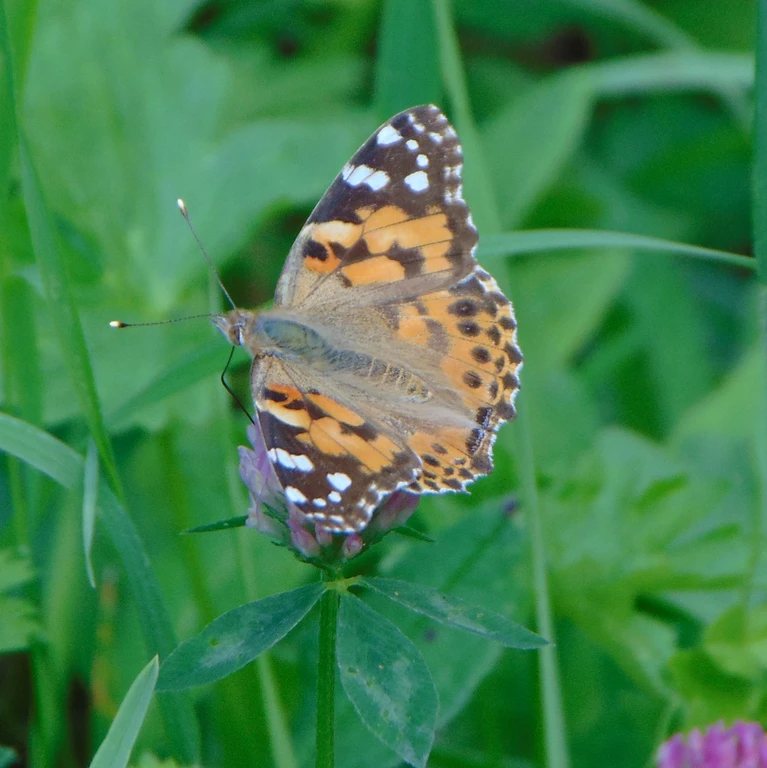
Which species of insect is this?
Vanessa cardui
